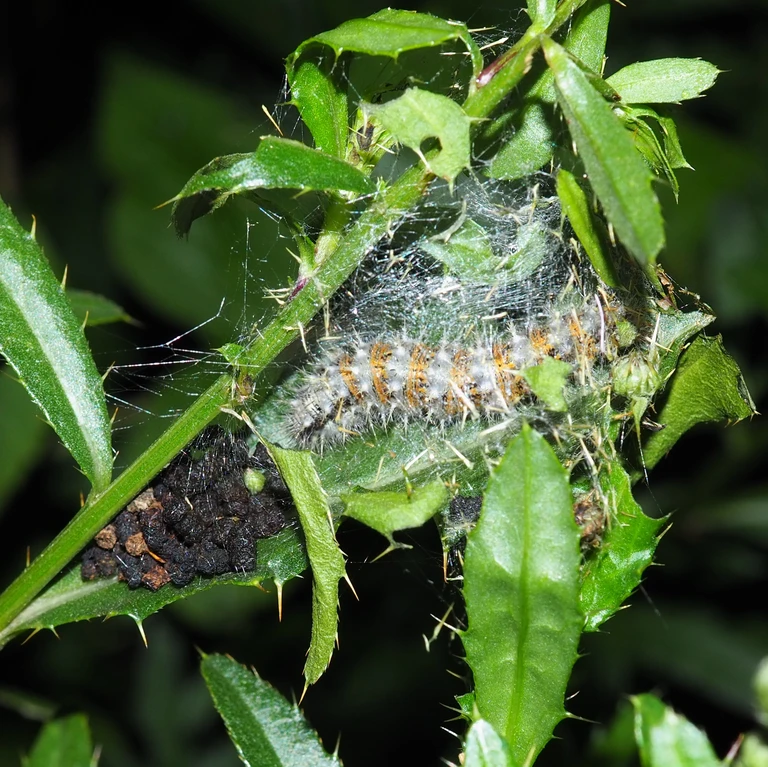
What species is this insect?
Vanessa cardui
